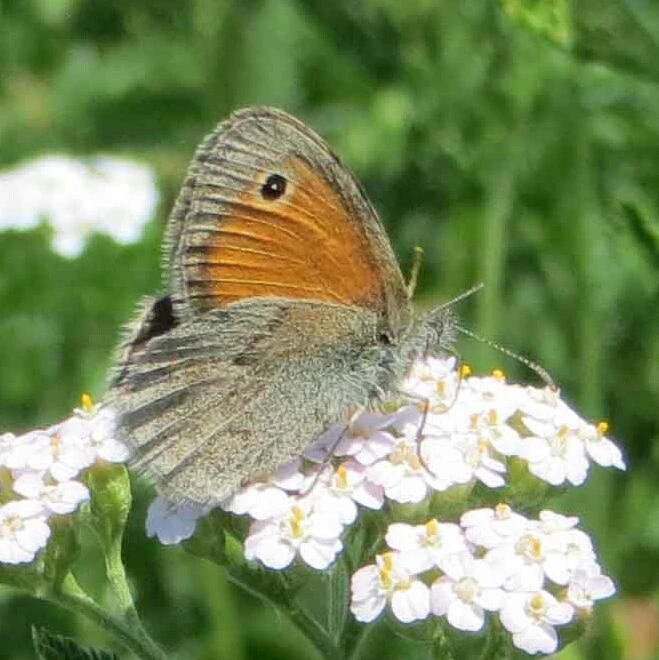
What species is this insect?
Coenonympha pamphilus
